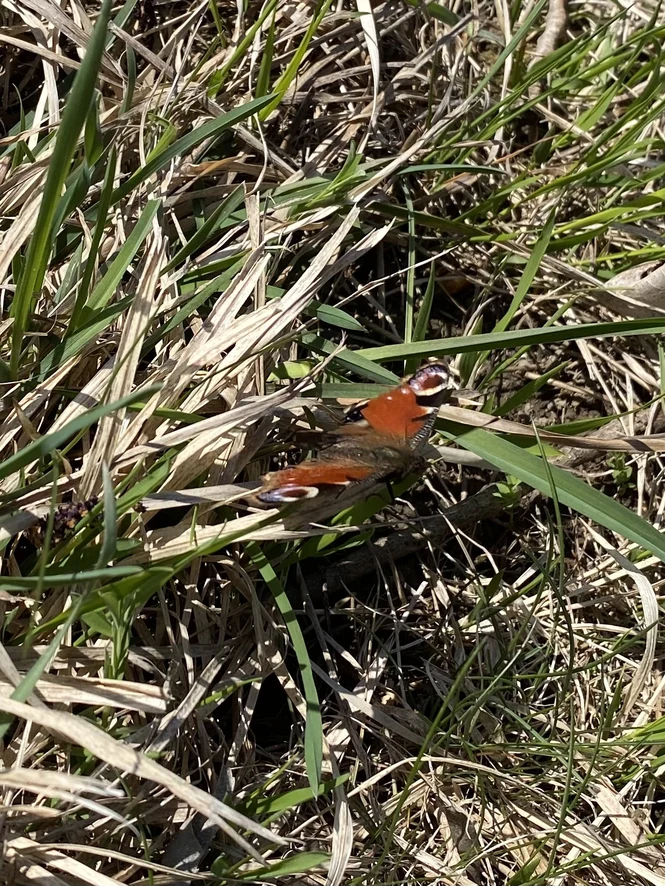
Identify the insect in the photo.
Aglais io
